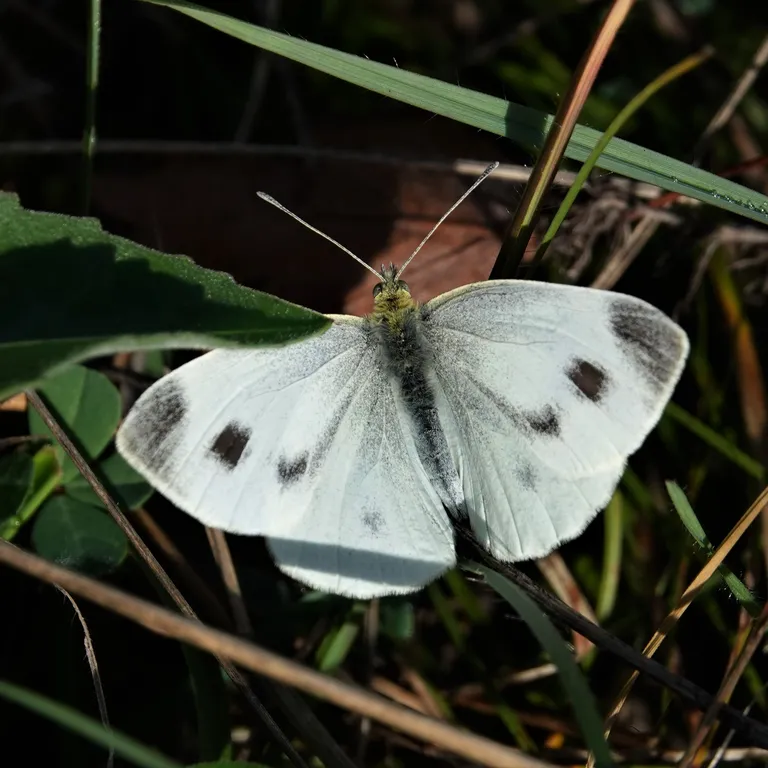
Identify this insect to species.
Pieris mannii
